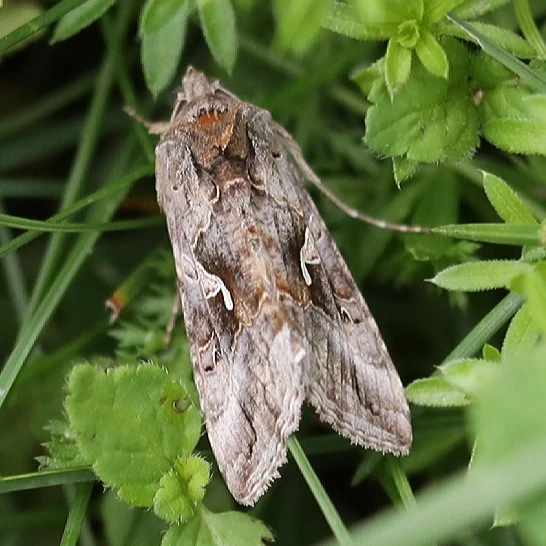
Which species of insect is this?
Autographa gamma
